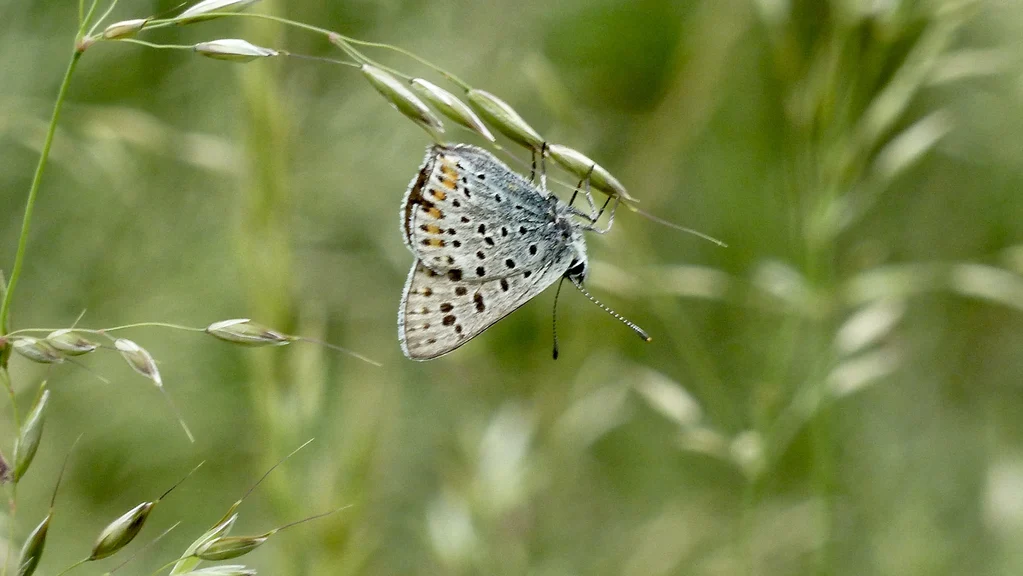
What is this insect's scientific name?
Lycaena tityrus (also Loweia tityrus)
